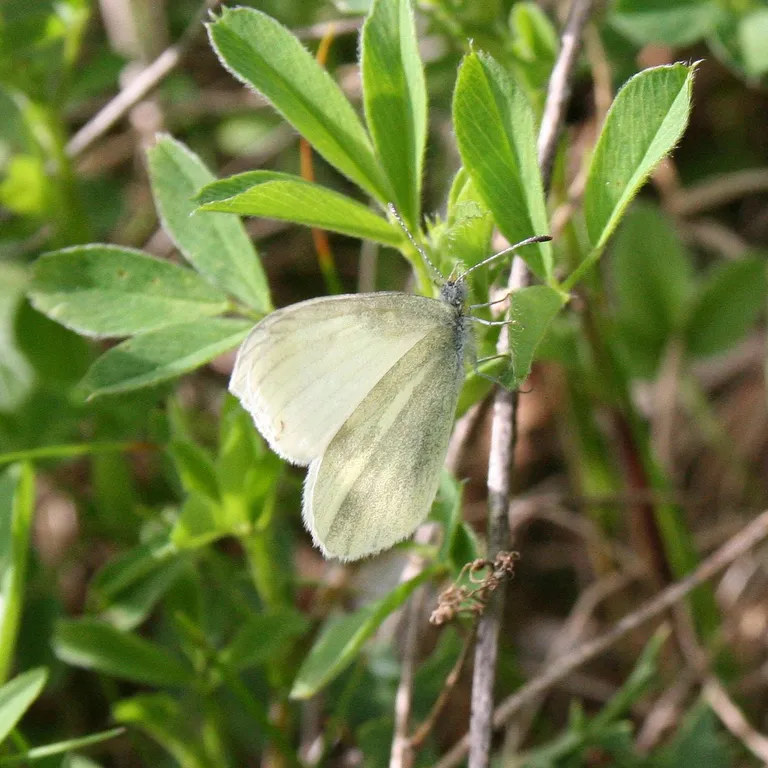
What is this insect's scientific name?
Leptidea sinapis/juvernica
